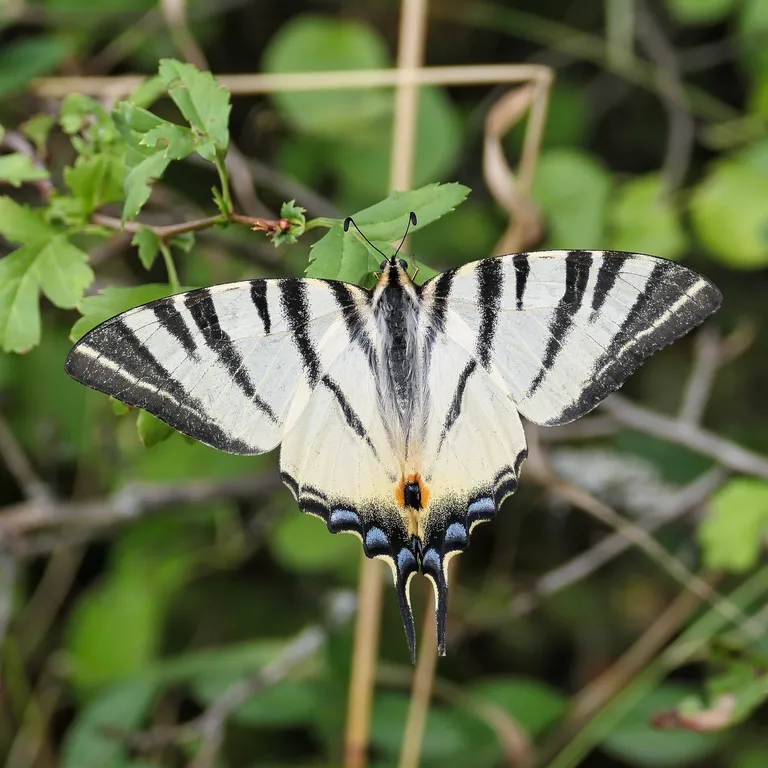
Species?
Iphiclides podalirius
